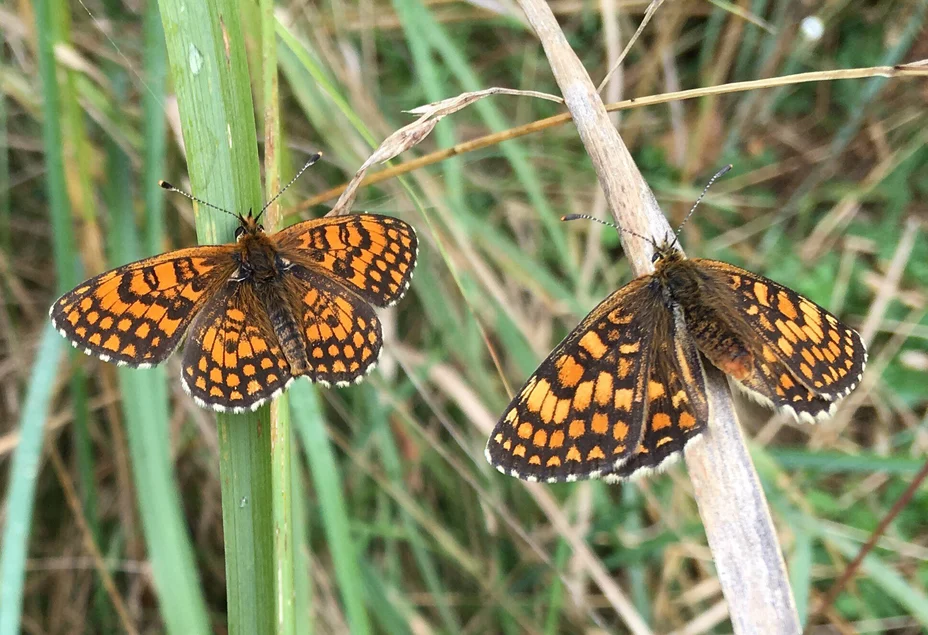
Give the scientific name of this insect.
Melitaea athalia
